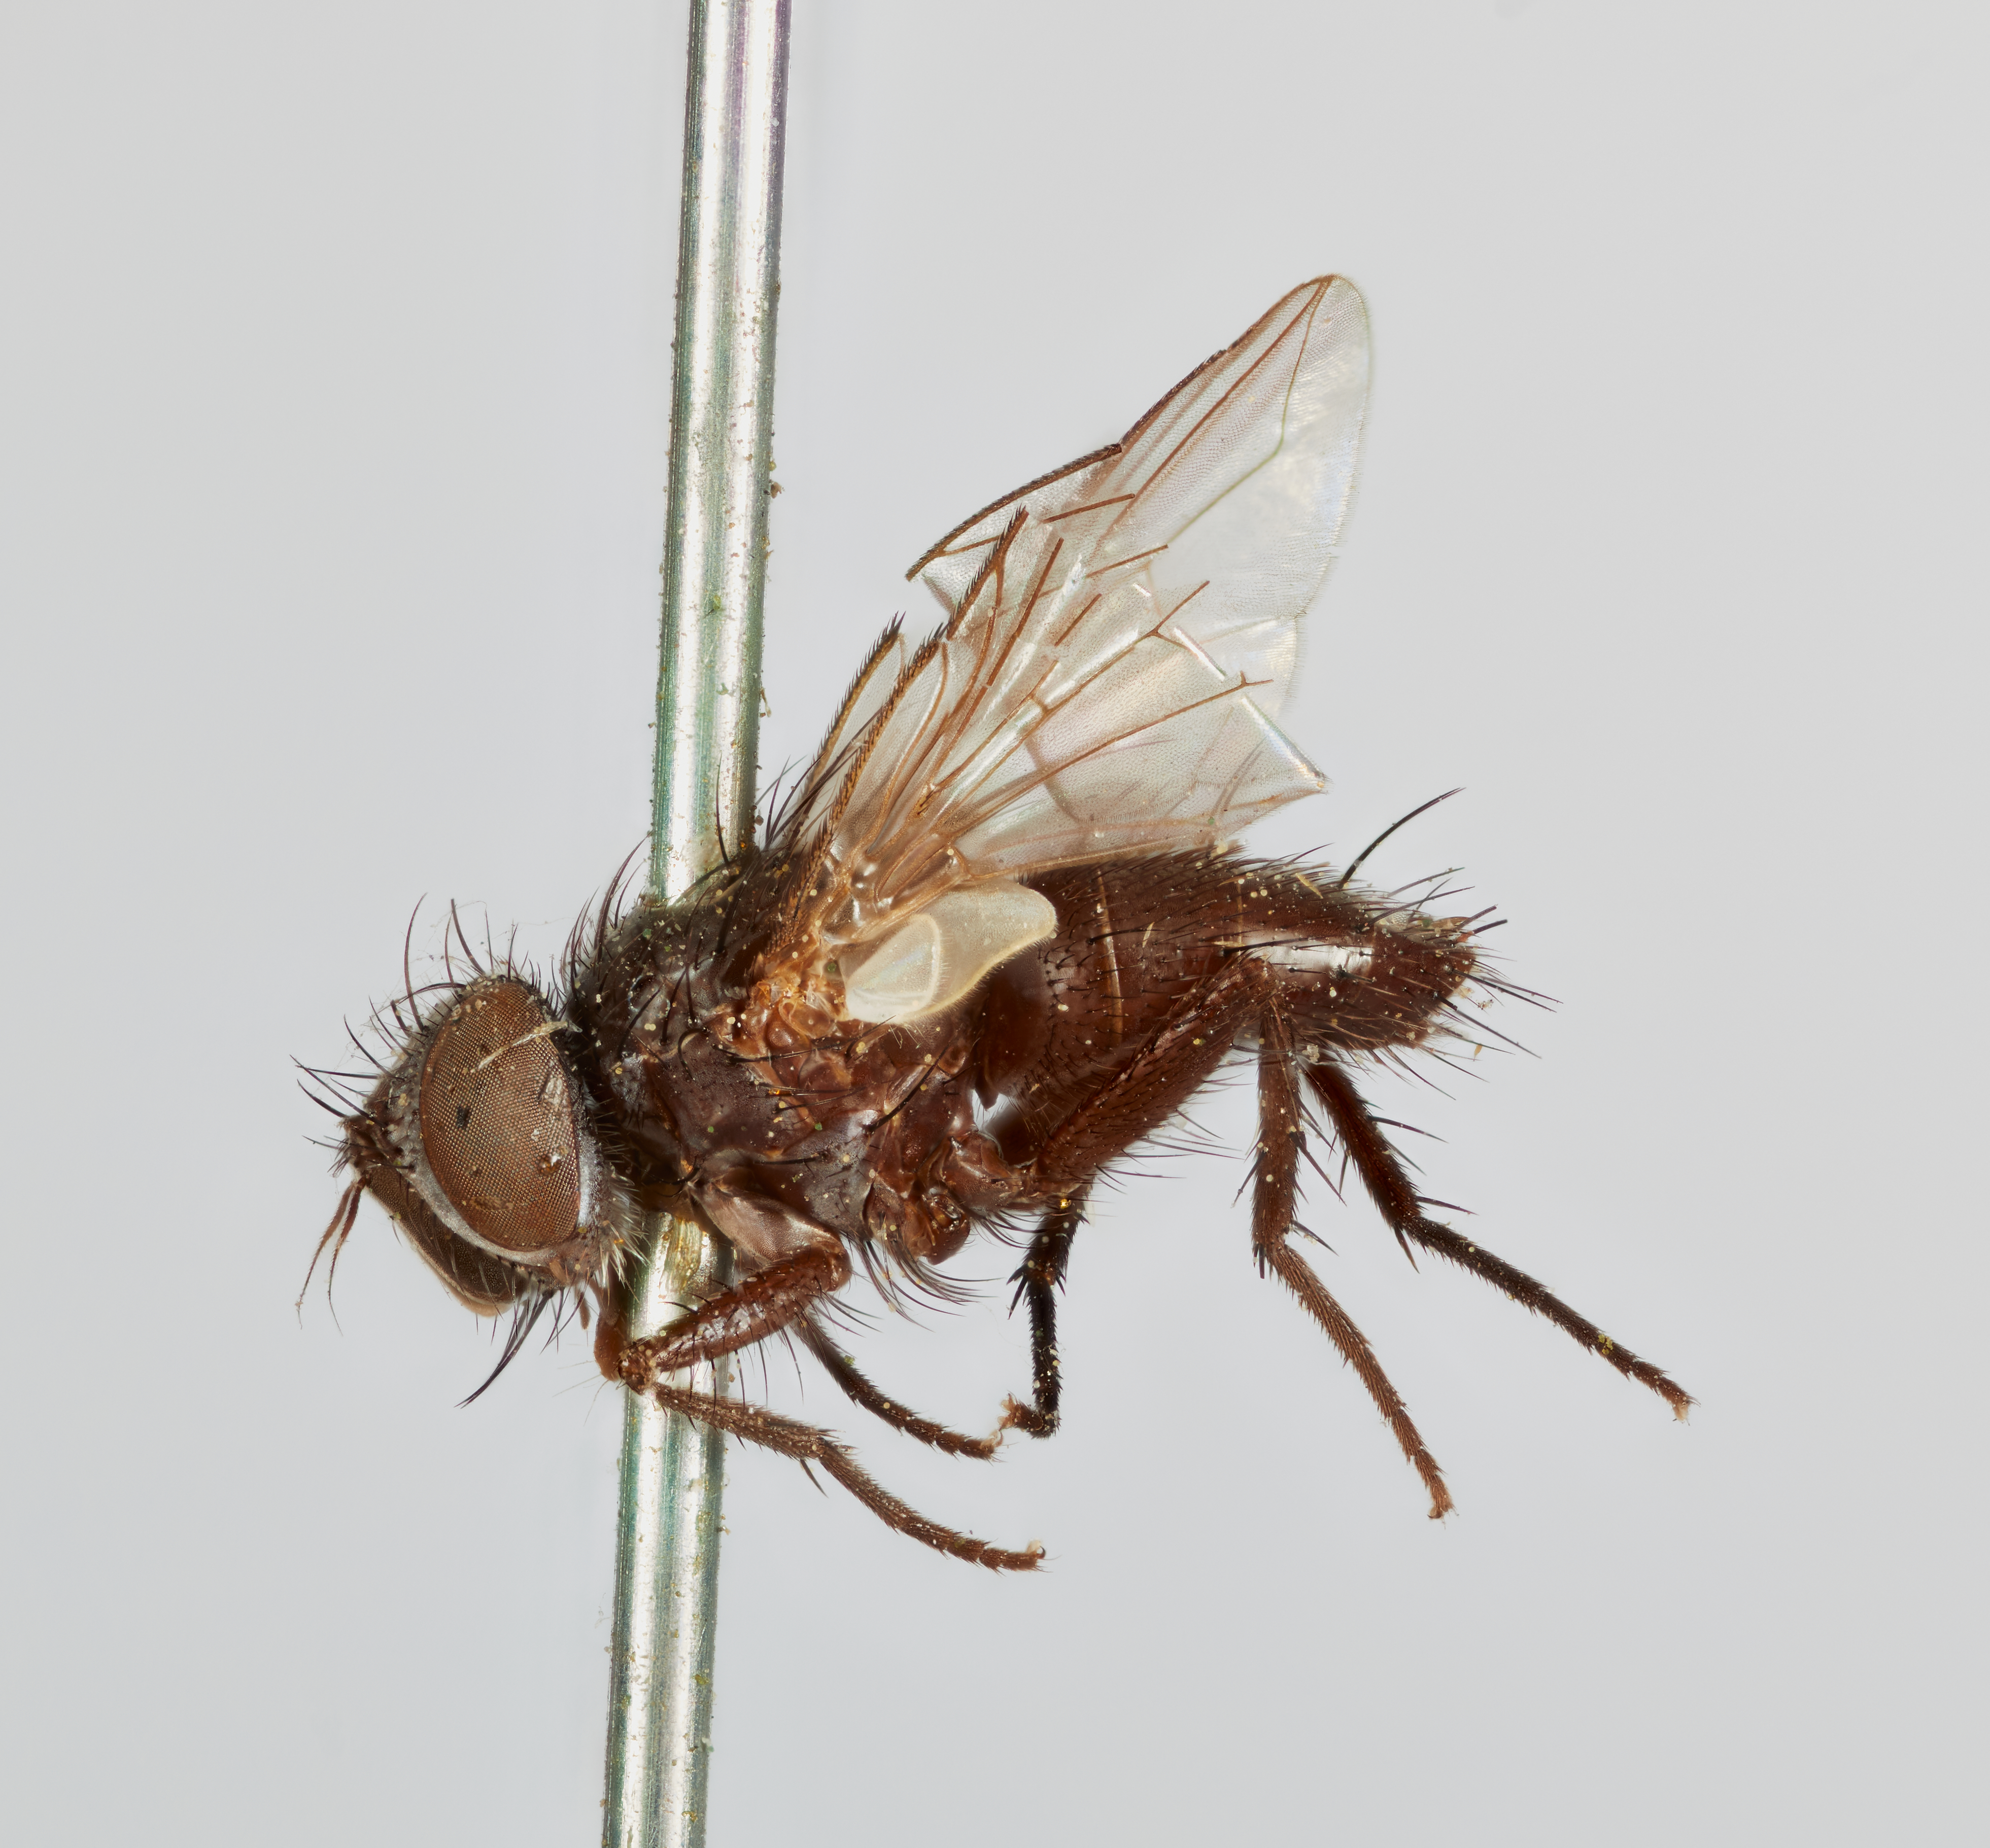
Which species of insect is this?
Chaetophleps polita
